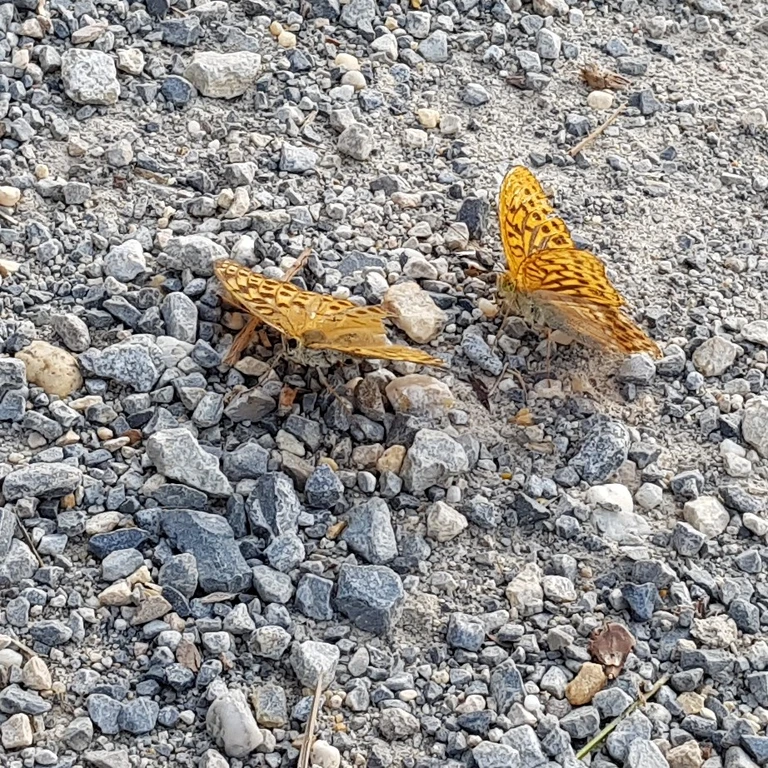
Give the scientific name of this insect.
Argynnis paphia
